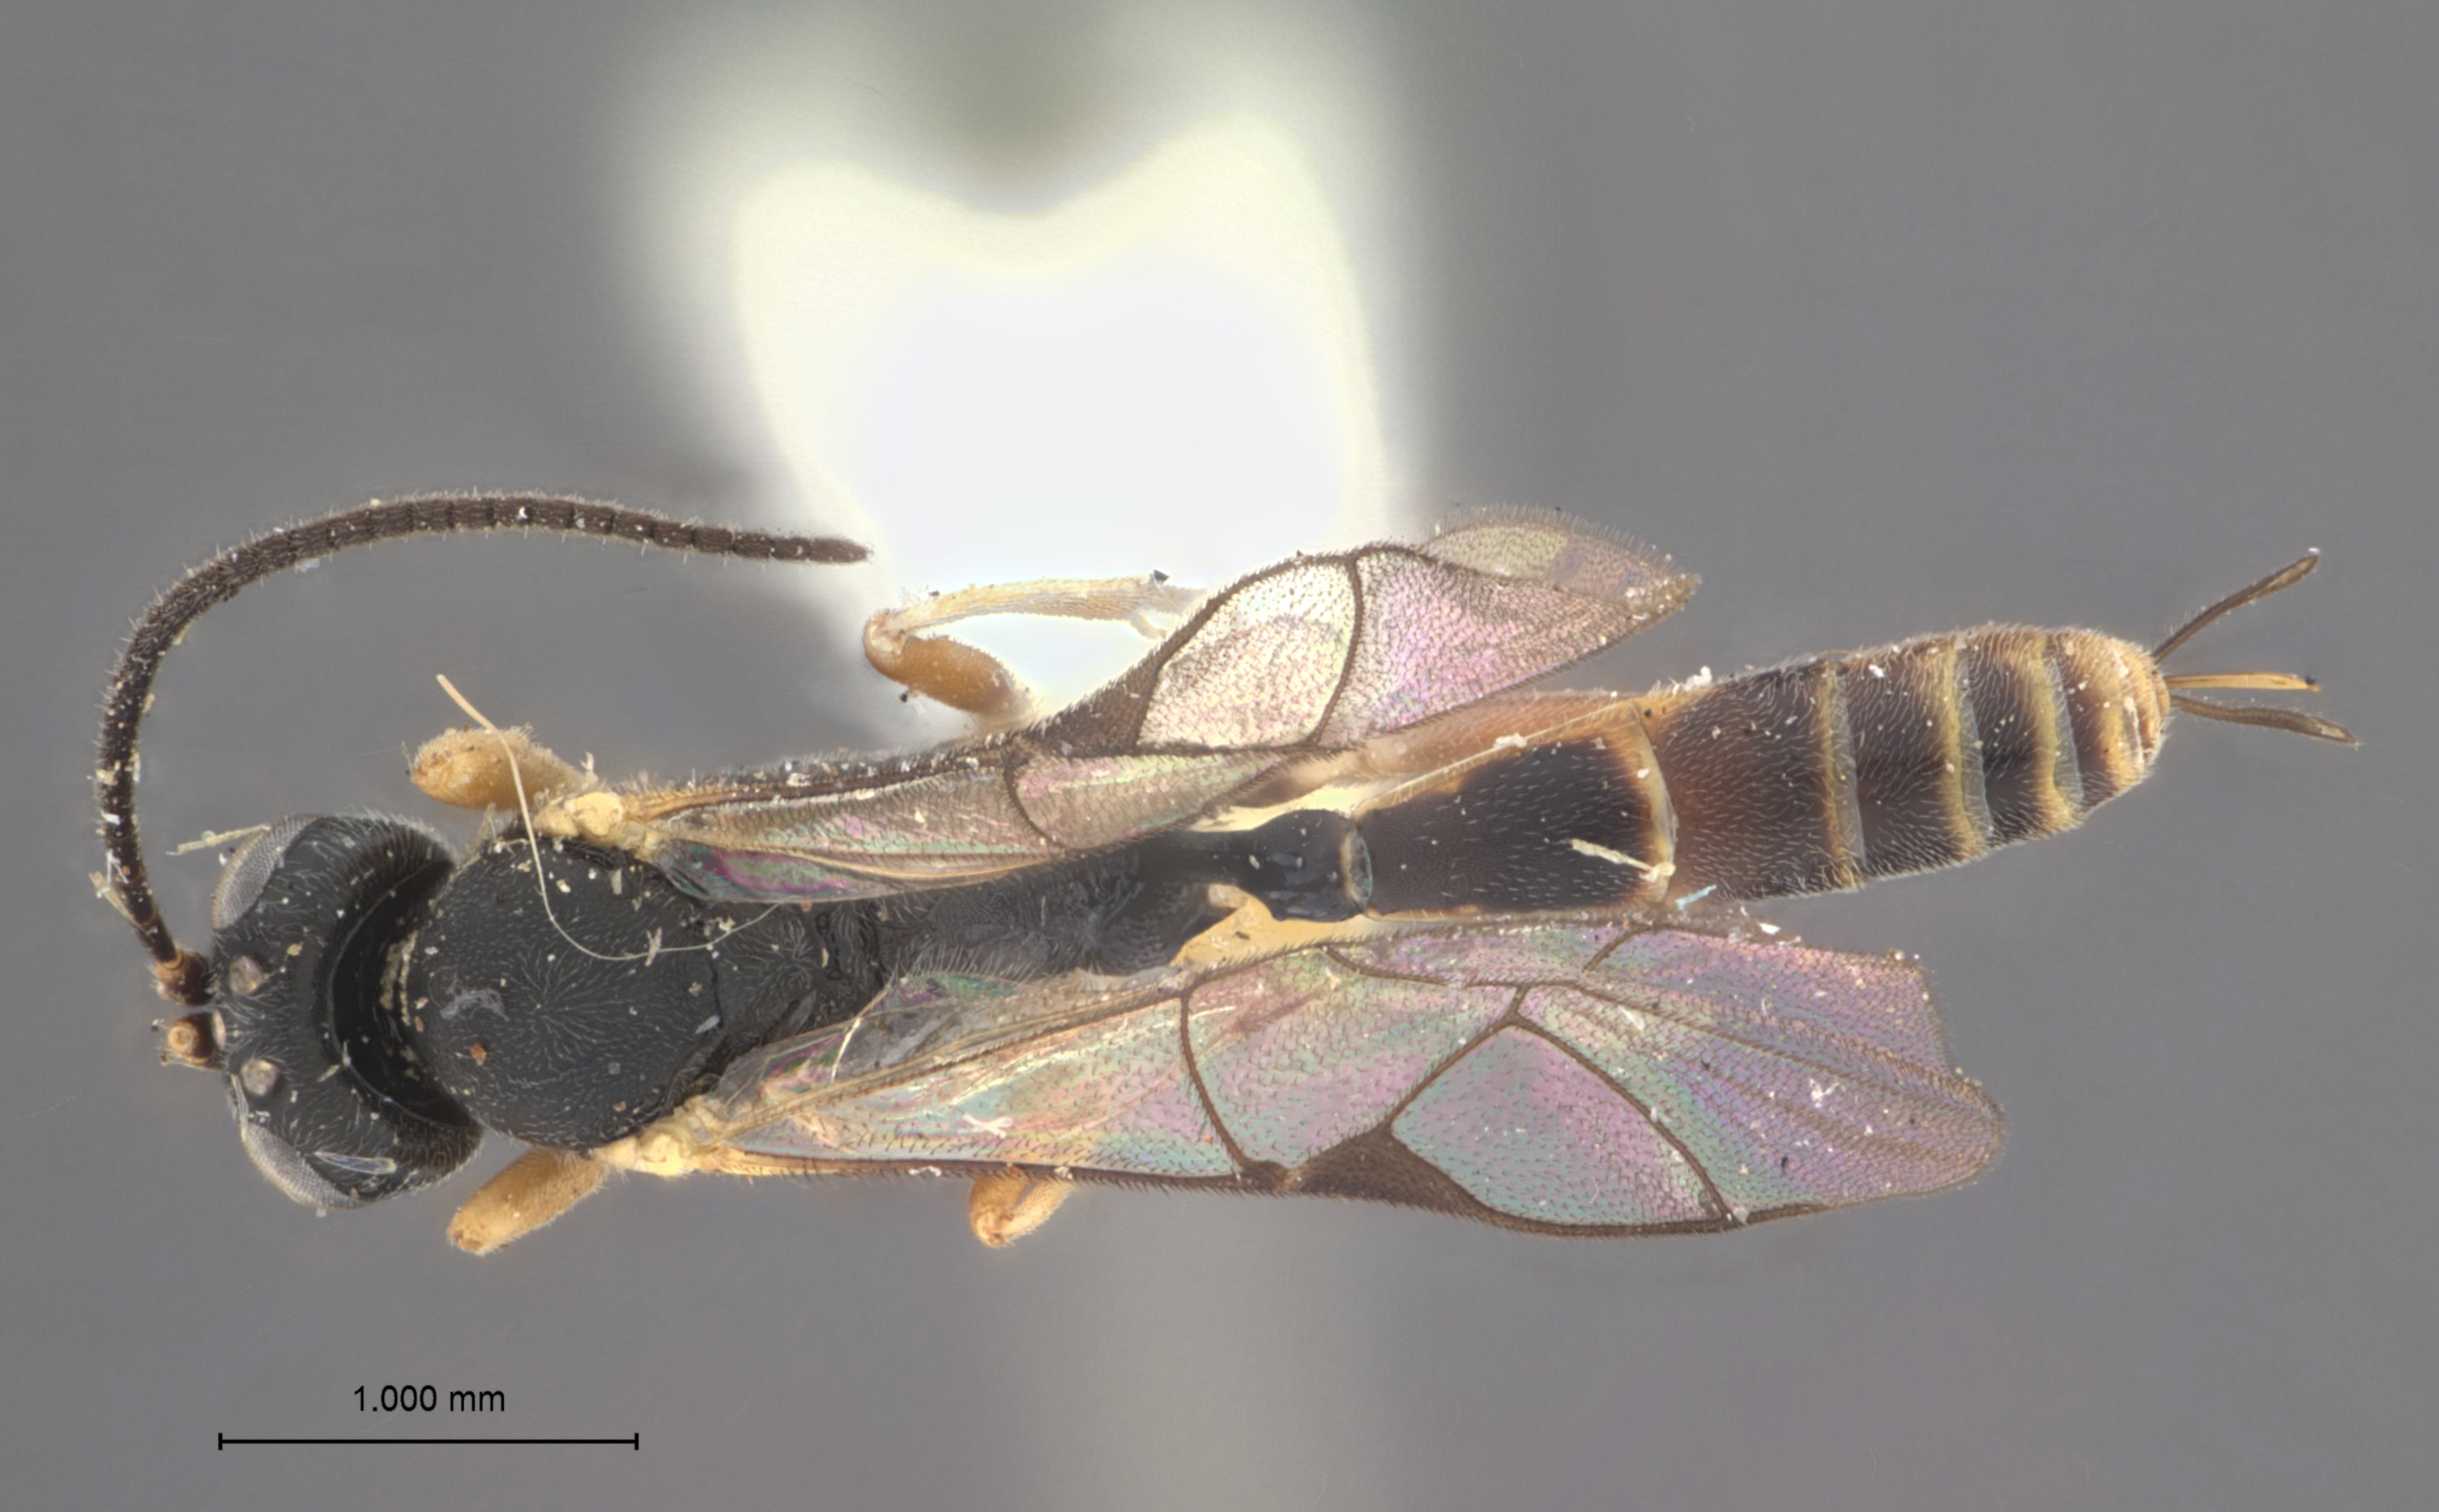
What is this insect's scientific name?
Phaedroctonus argyresthiae
